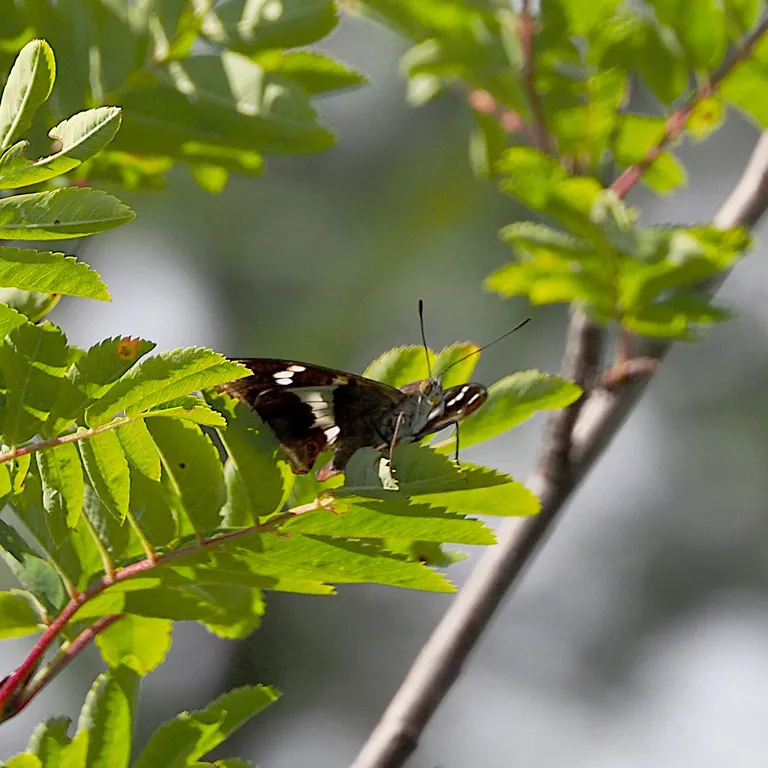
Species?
Apatura iris
